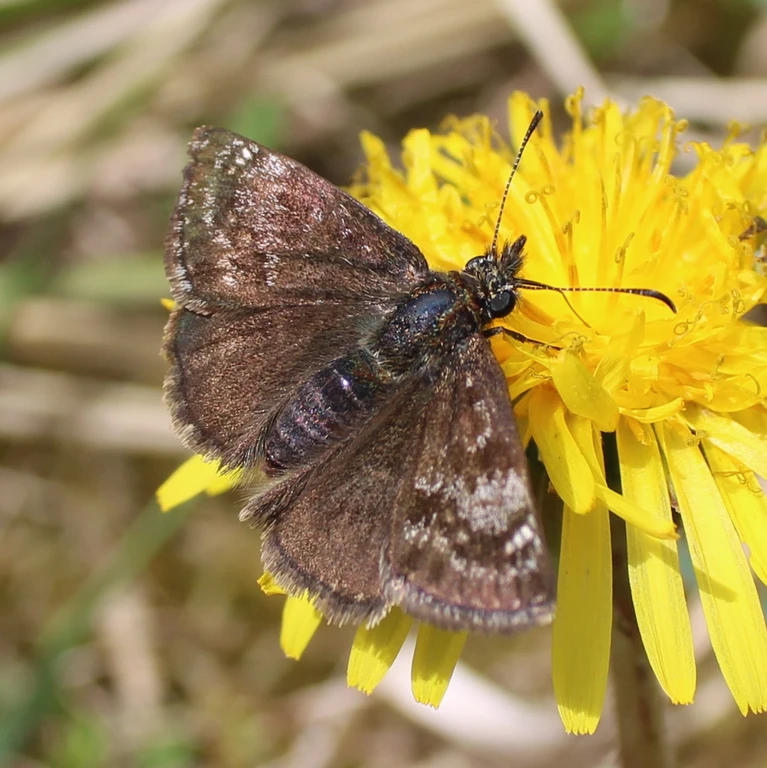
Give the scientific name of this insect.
Erynnis tages
